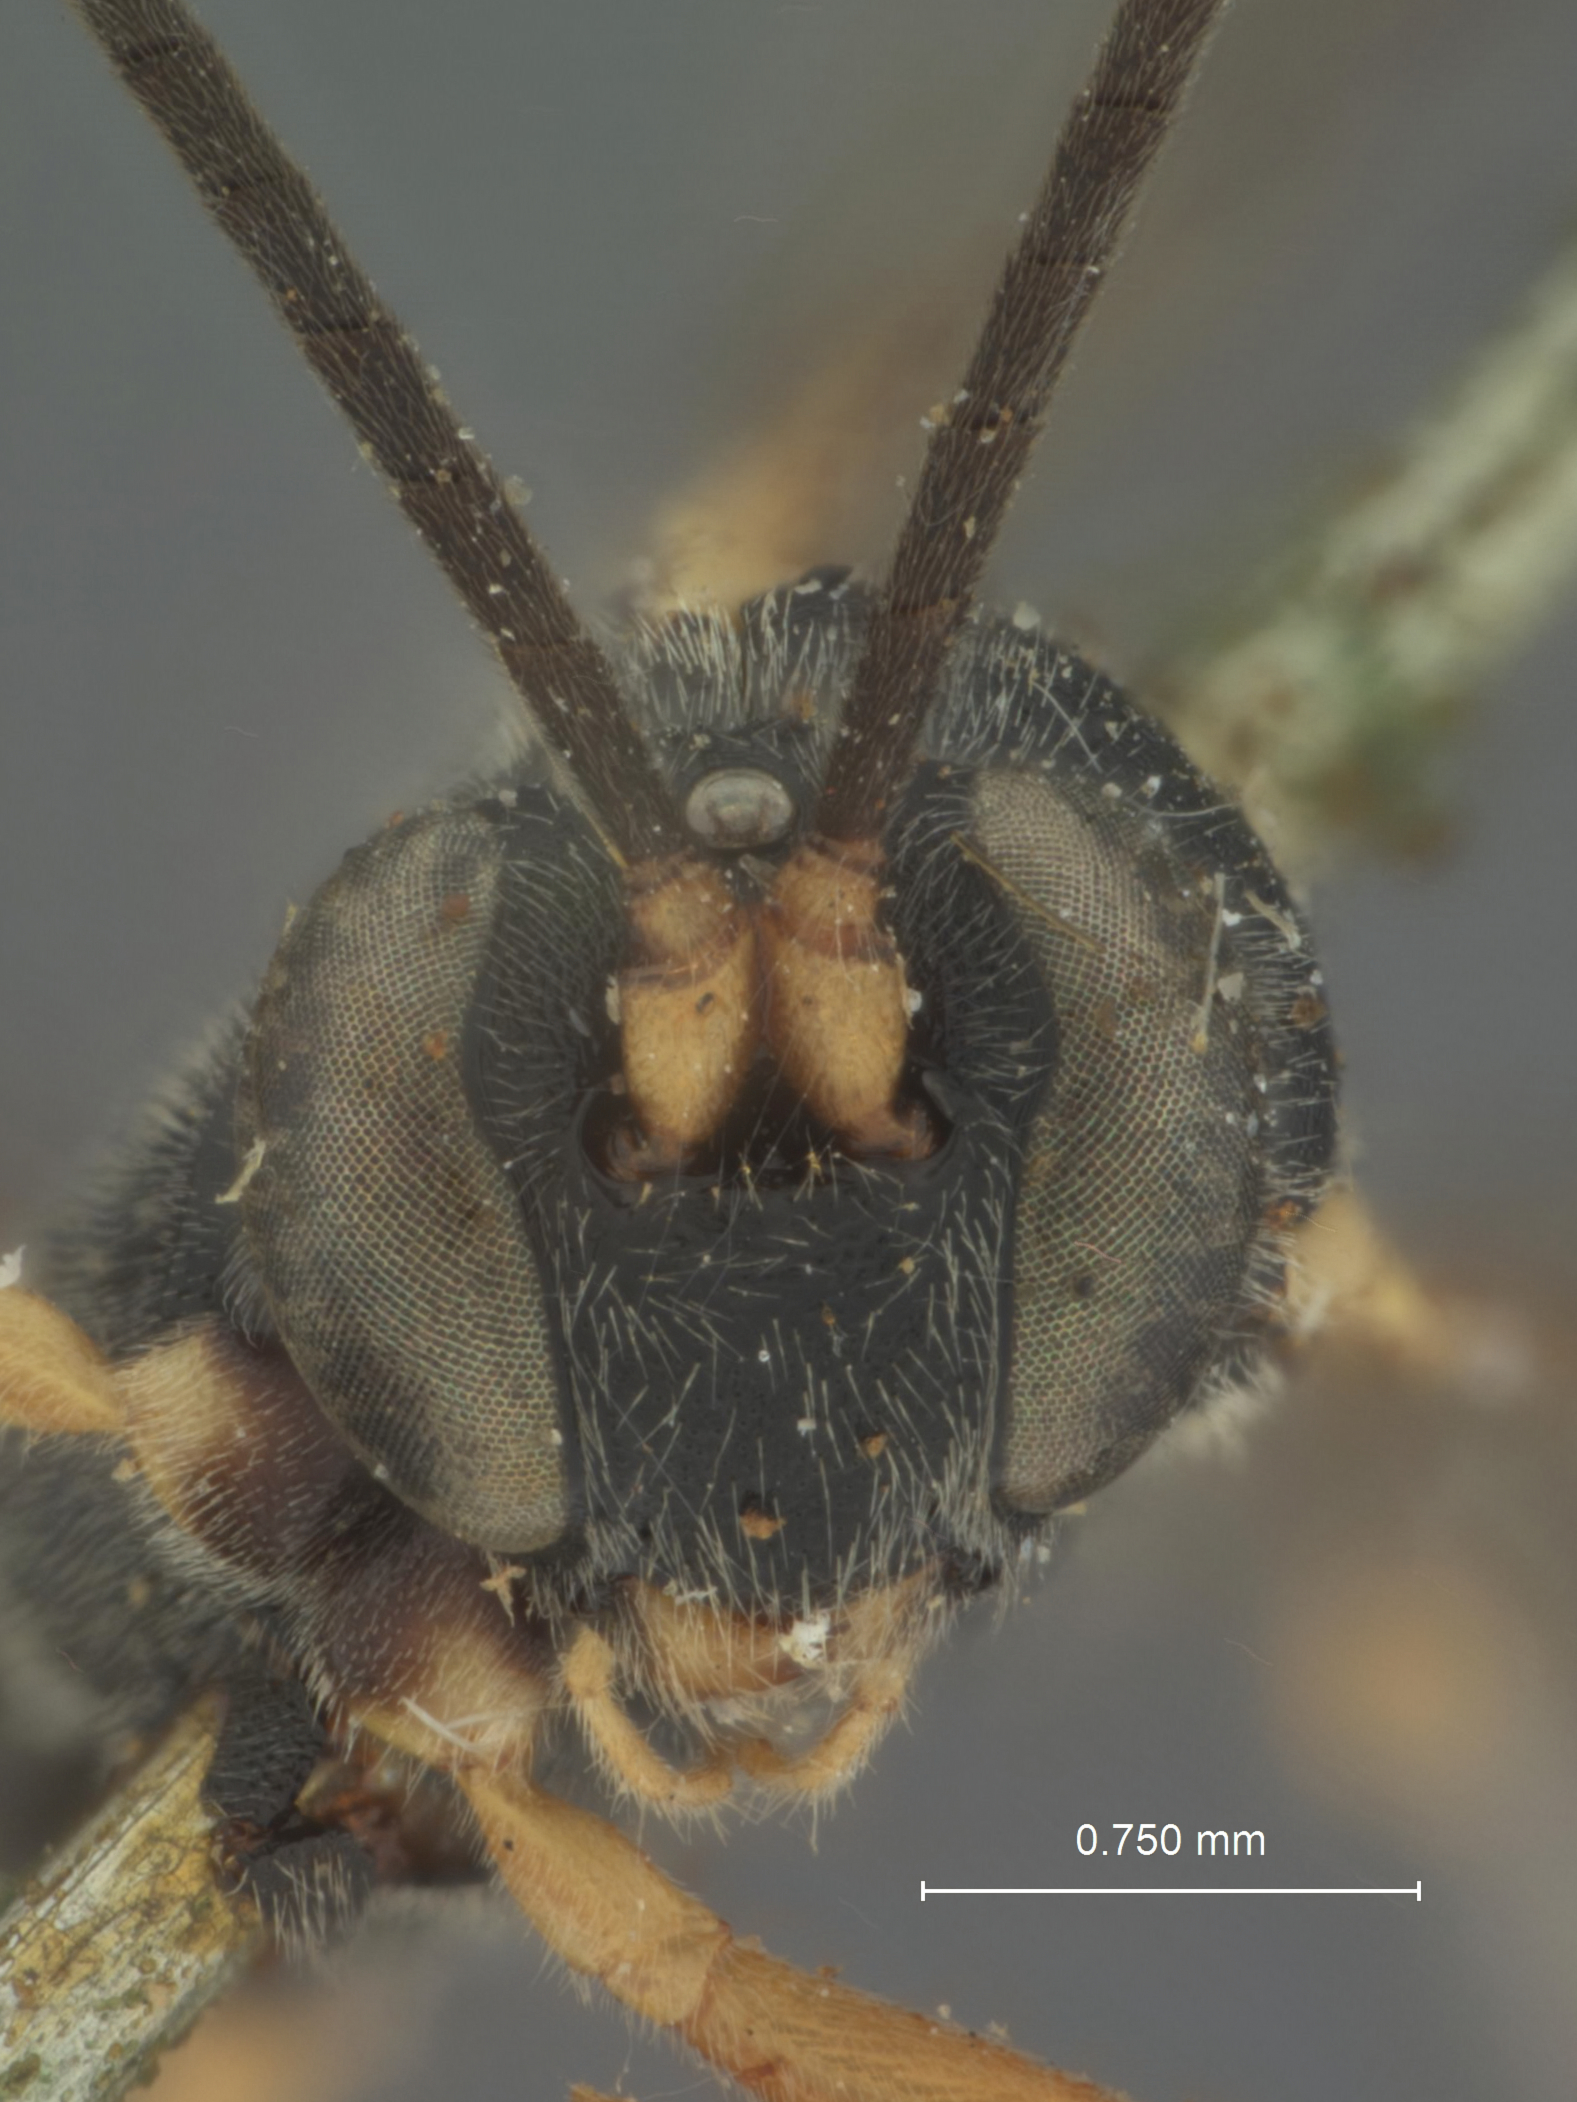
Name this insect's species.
Limneria infesta
